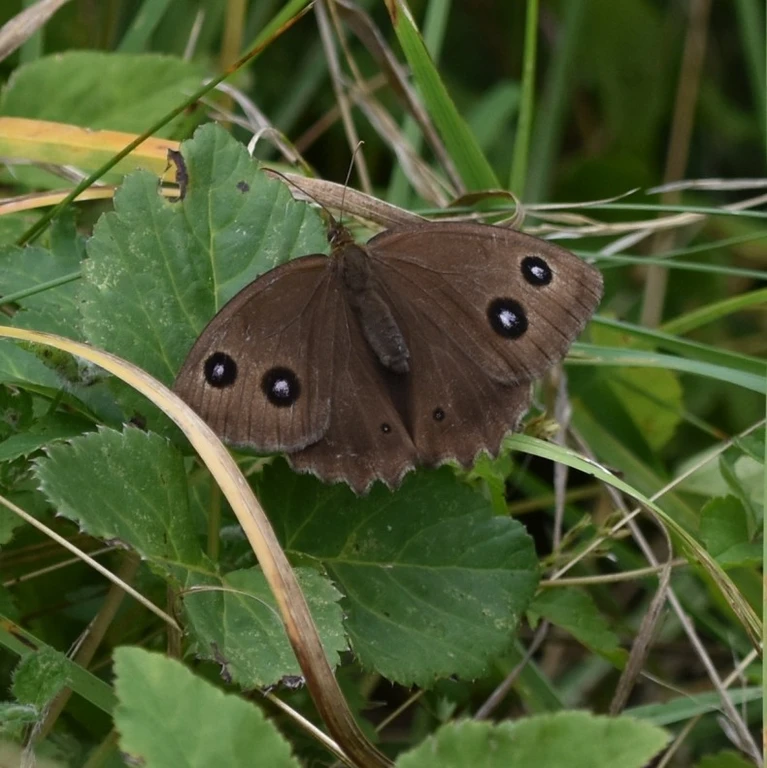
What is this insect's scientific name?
Minois dryas
